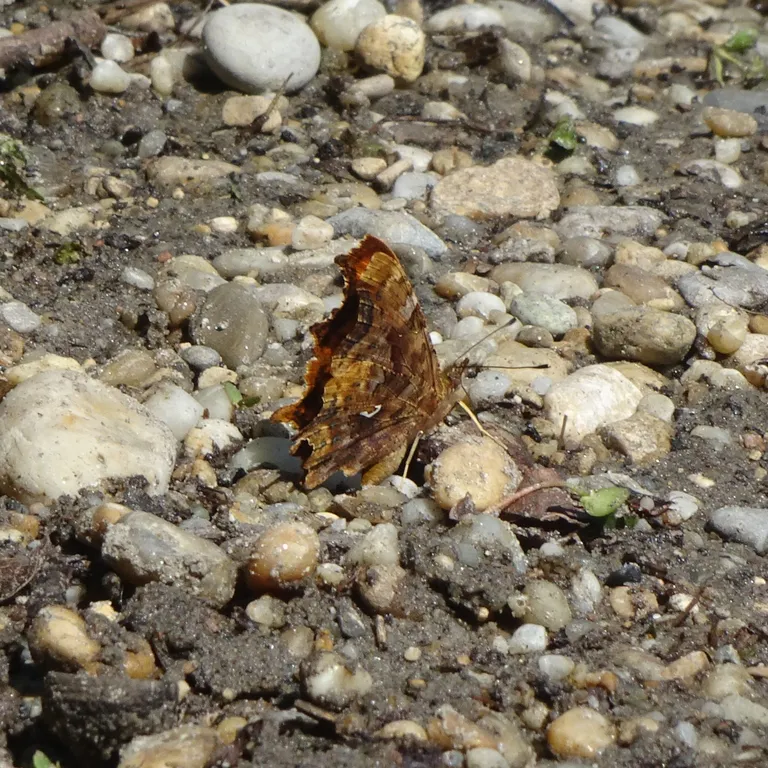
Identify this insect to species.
Polygonia c-album
